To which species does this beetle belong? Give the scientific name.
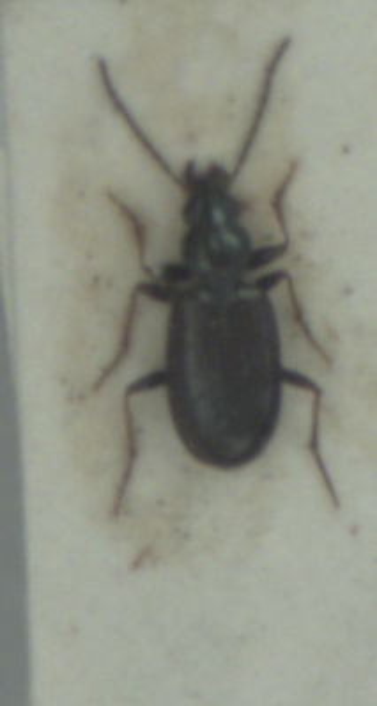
Bembidion atrocaeruleum
